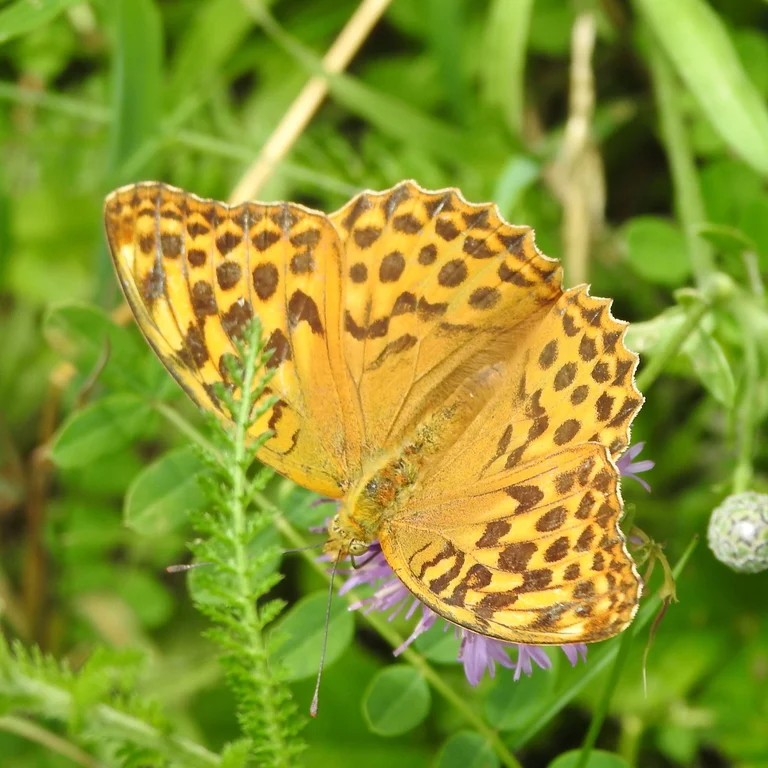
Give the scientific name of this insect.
Argynnis paphia
